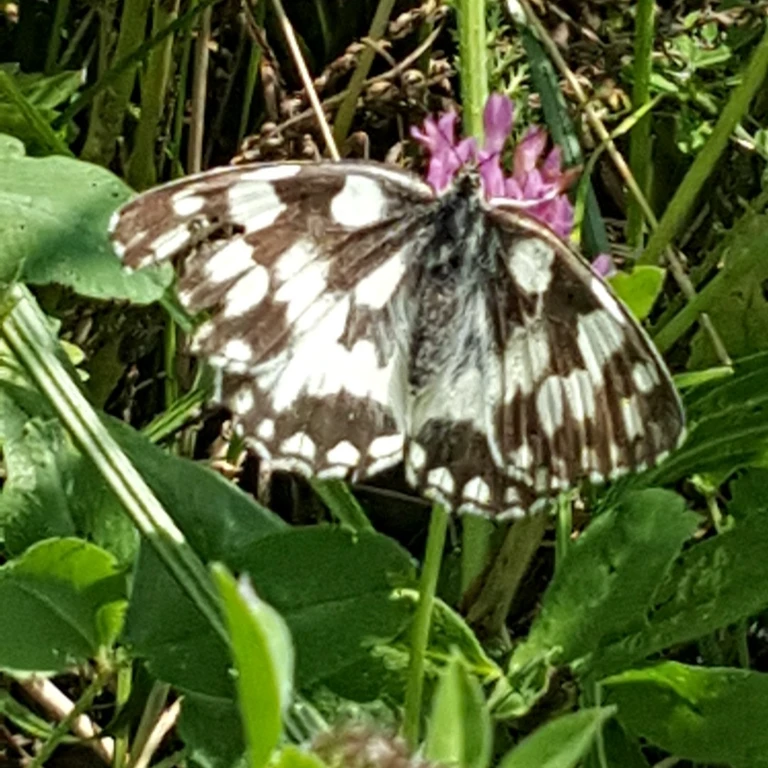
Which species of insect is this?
Melanargia galathea
